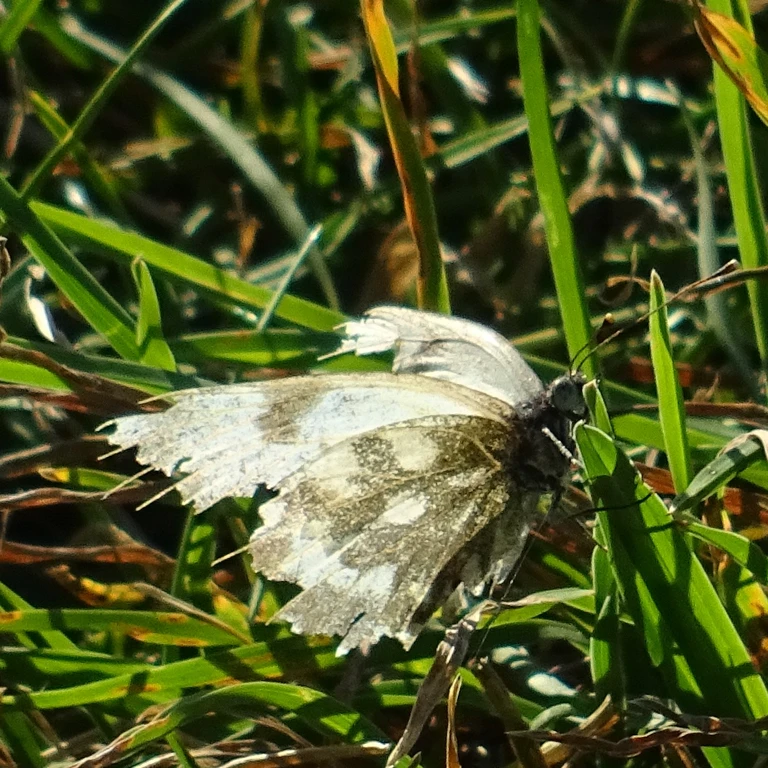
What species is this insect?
Pontia edusa
